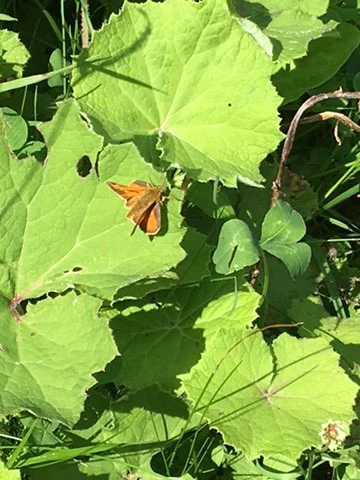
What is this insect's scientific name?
Ochlodes sylvanus (also Ochlodes venata)
